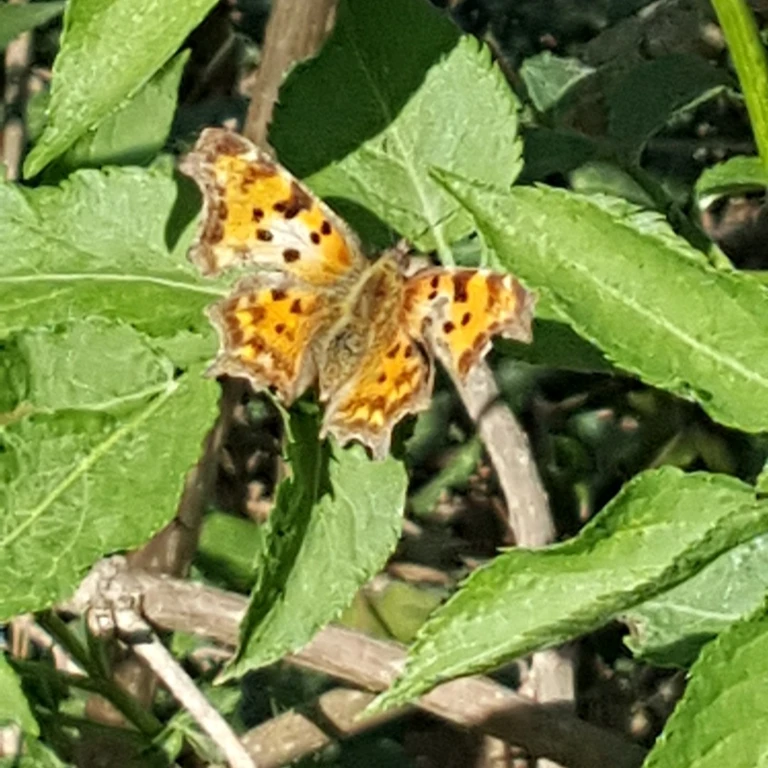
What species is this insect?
Polygonia c-album
